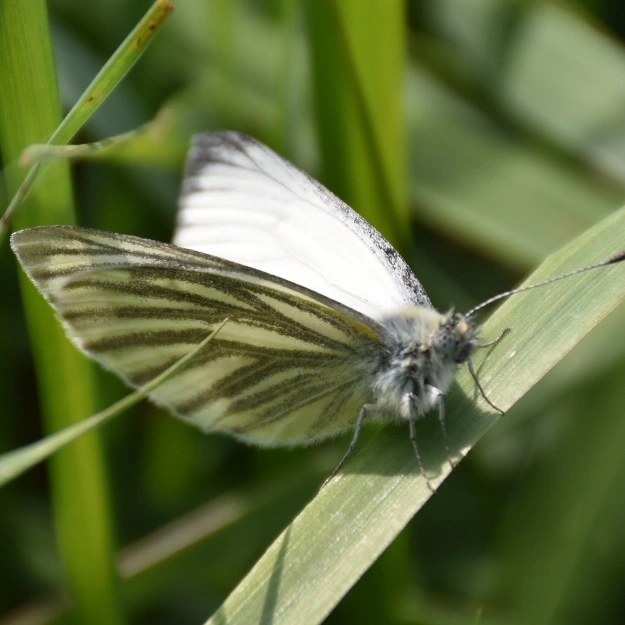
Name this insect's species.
Pieris napi
